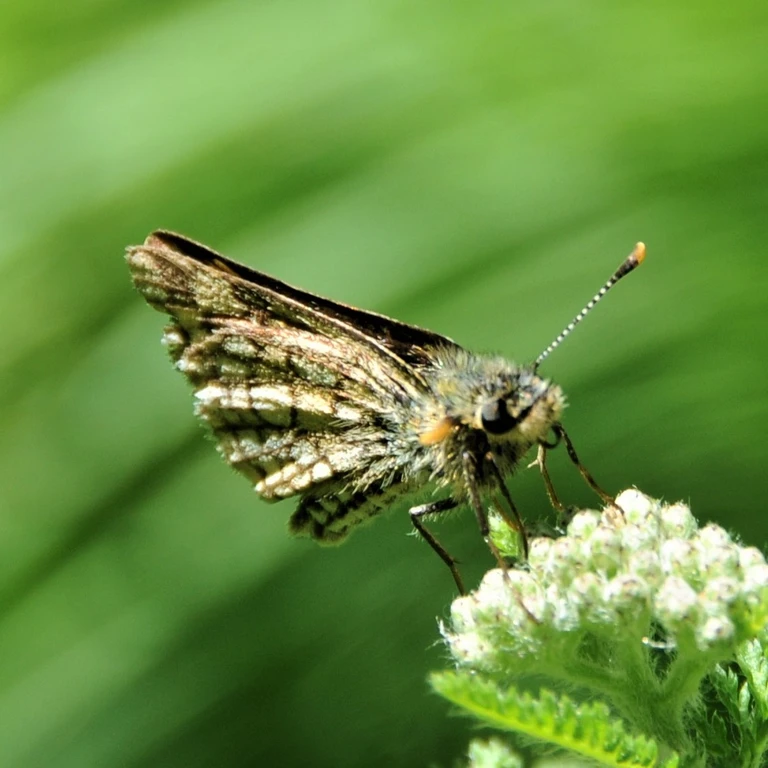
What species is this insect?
Carterocephalus palaemon
